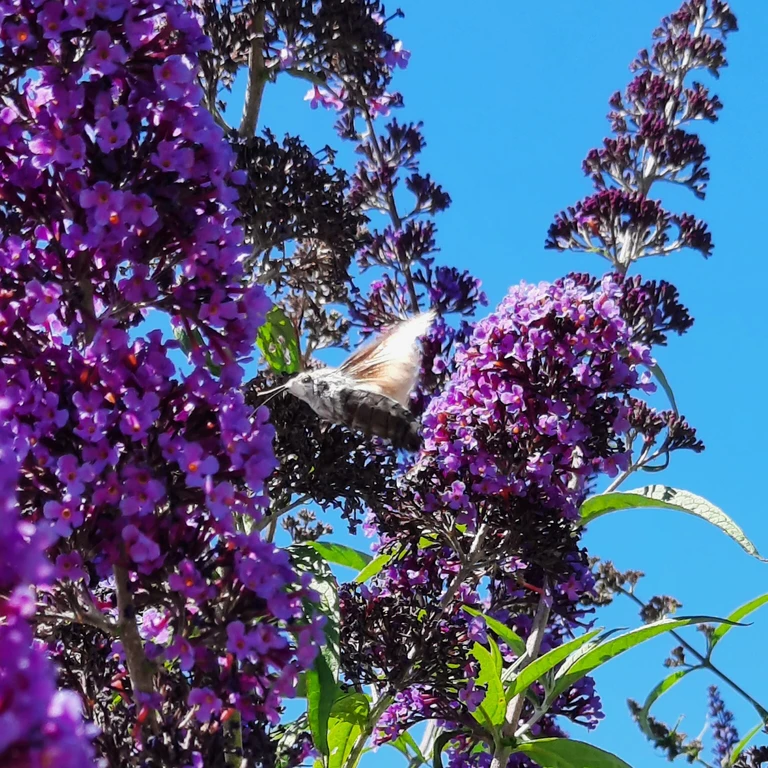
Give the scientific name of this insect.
Macroglossum stellatarum
